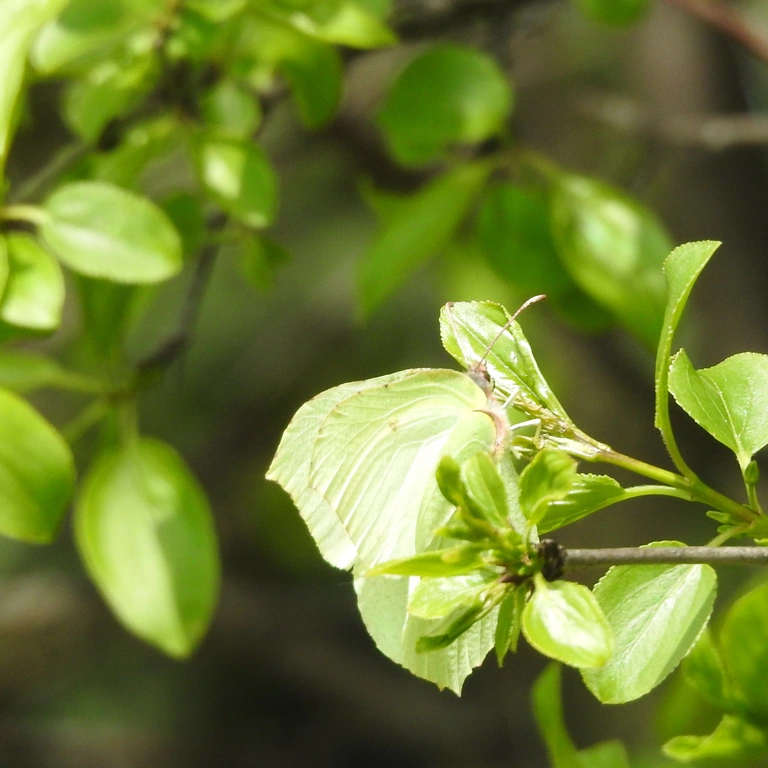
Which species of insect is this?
Gonepteryx rhamni
